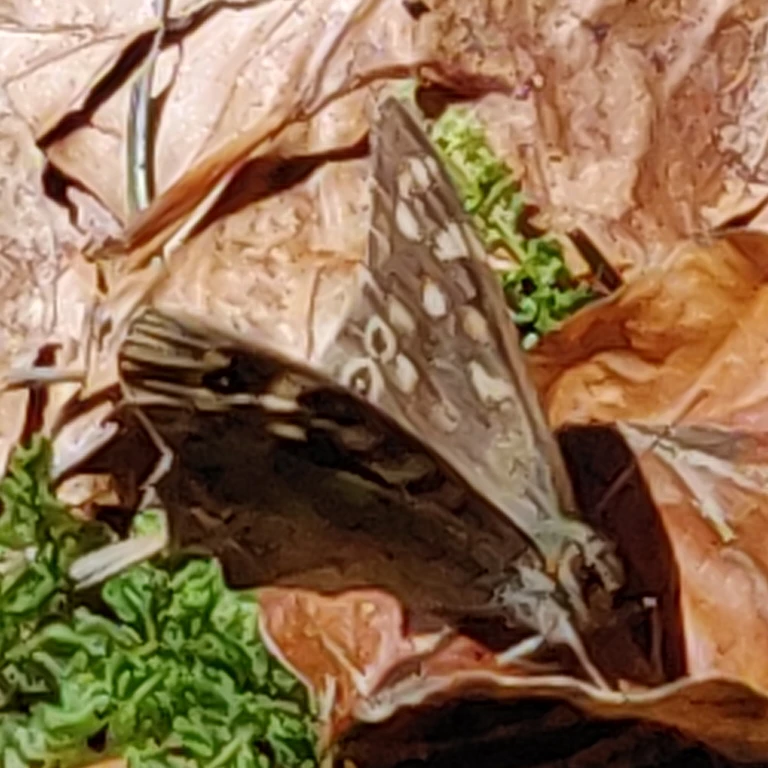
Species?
Pararge aegeria
